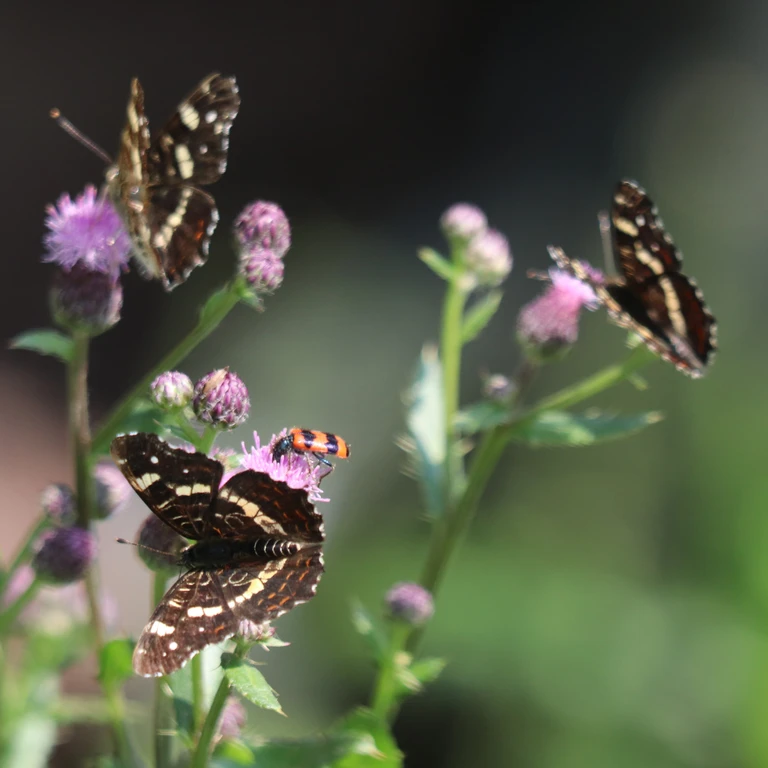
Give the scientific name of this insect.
Araschnia levana
